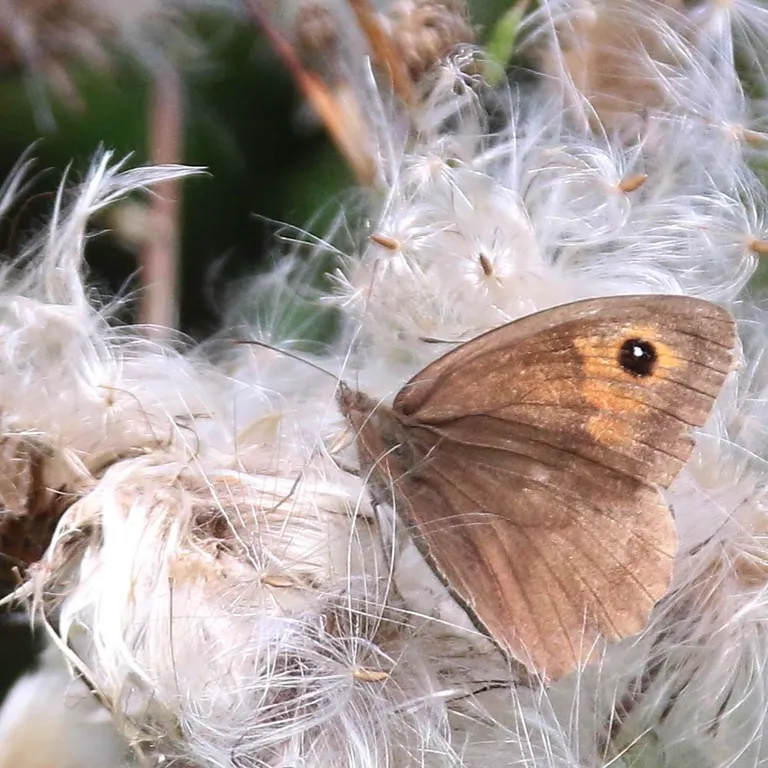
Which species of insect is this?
Maniola jurtina
